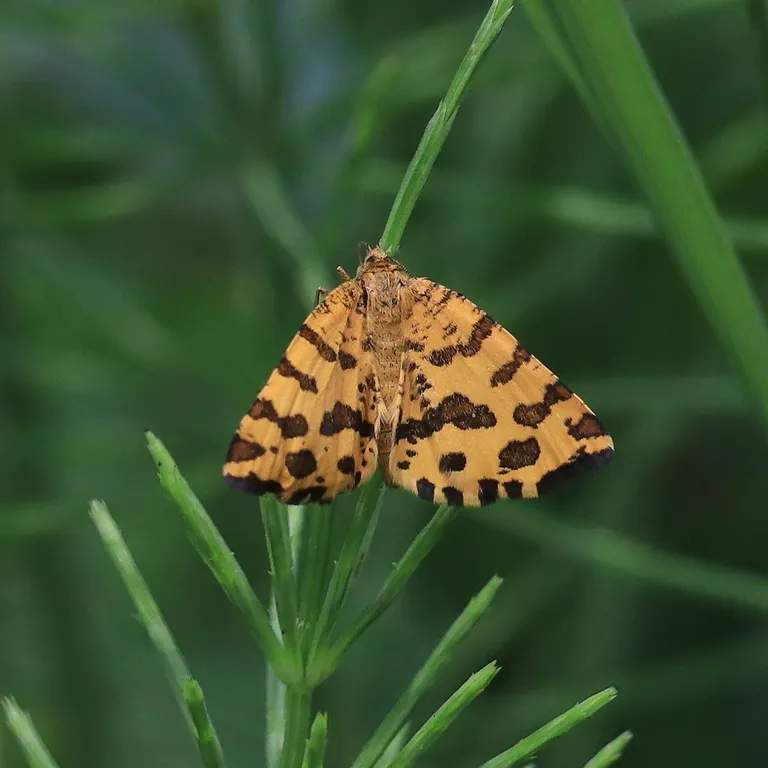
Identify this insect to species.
Pseudopanthera macularia
